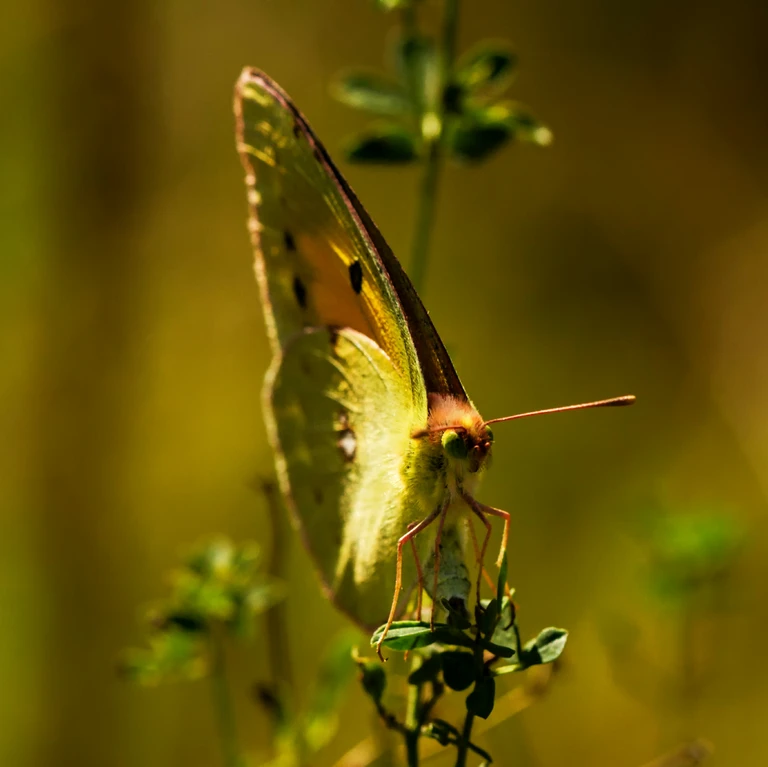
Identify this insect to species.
Colias croceus
